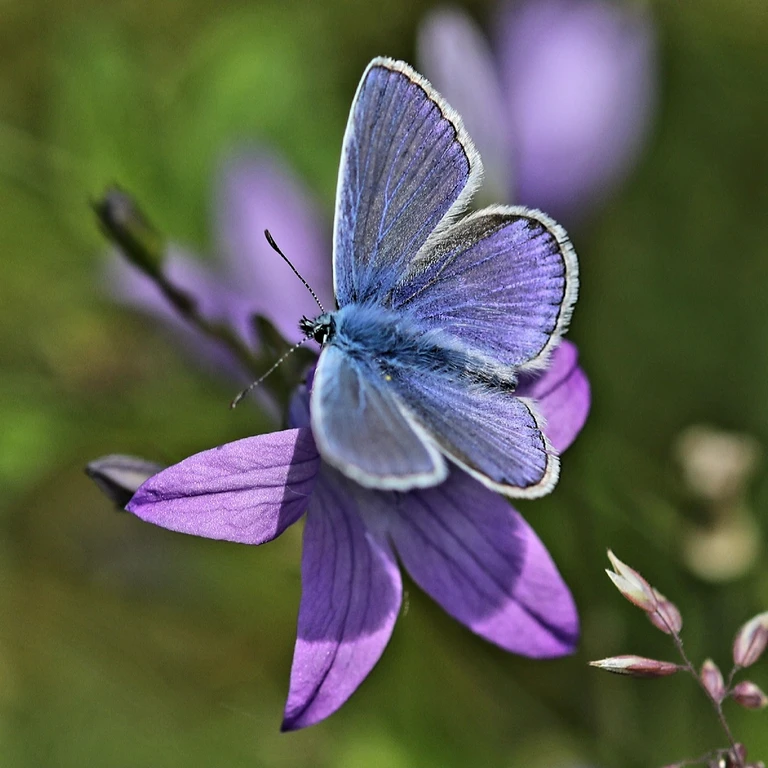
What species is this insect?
Polyommatus icarus
